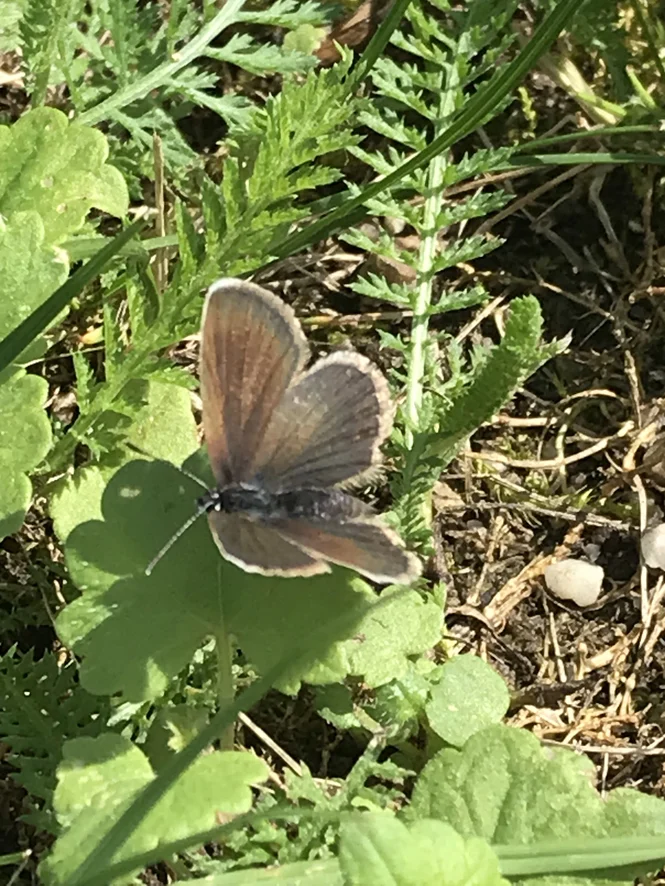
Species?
Cupido minimus
